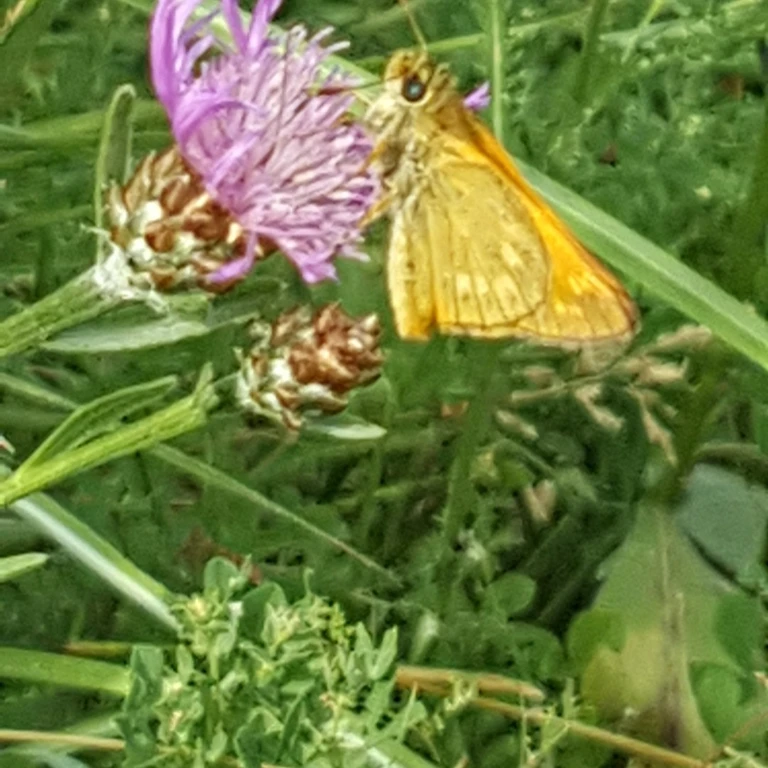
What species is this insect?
Ochlodes sylvanus (also Ochlodes venata)
